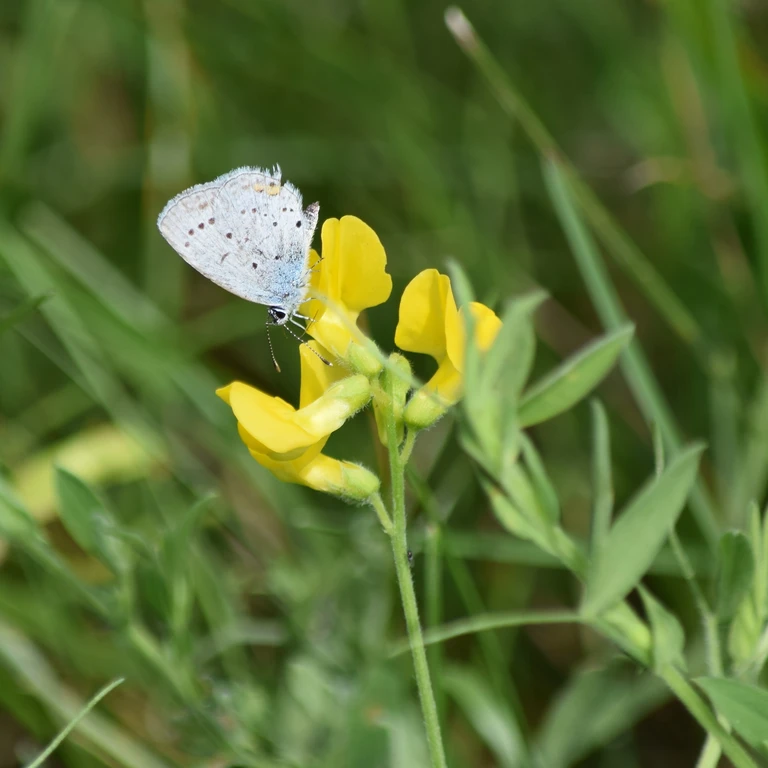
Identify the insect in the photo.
Cupido argiades (also Elkalyce argiades)
